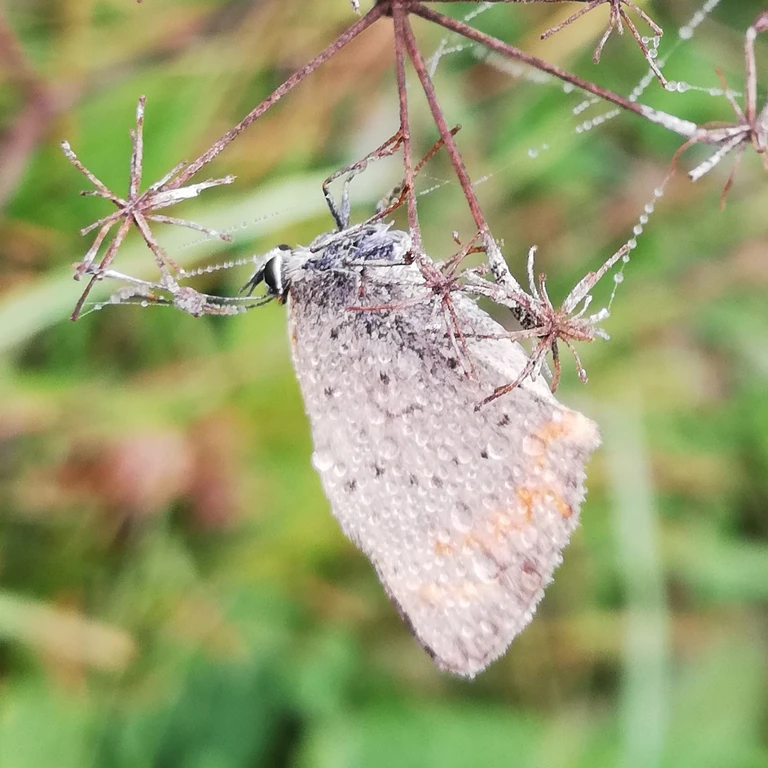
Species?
Lycaena phlaeas
